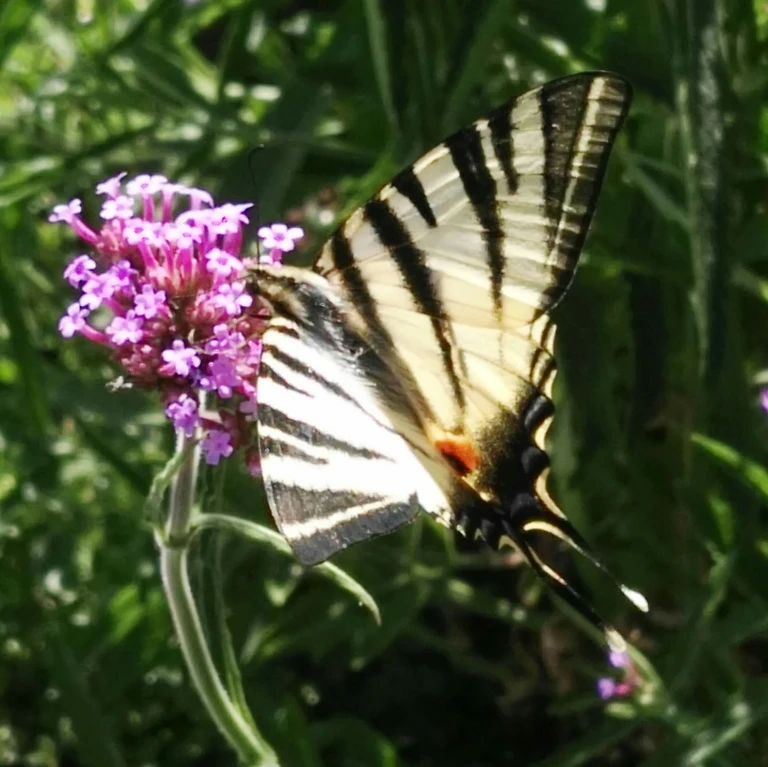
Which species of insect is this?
Iphiclides podalirius
